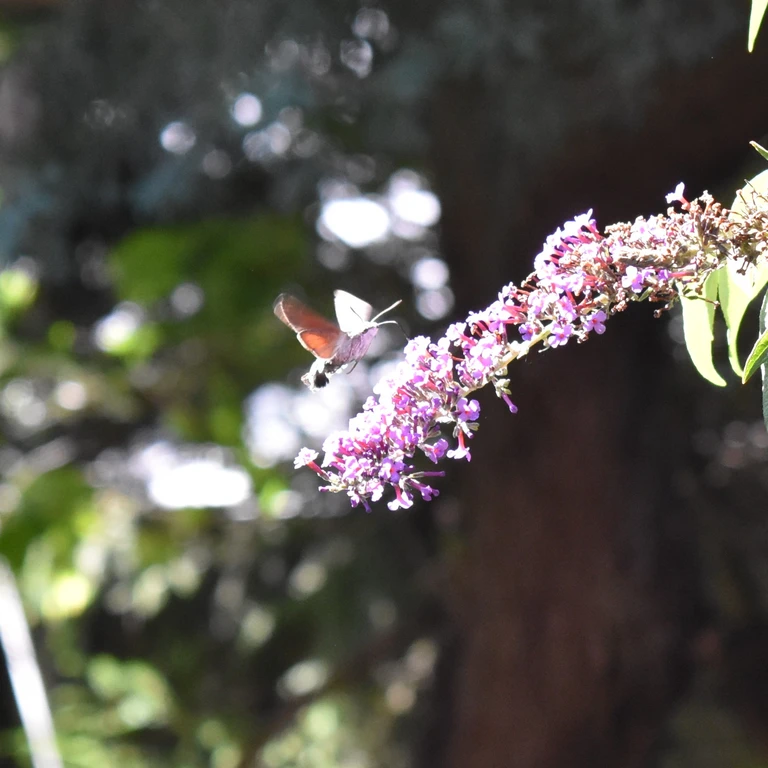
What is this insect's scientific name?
Macroglossum stellatarum
